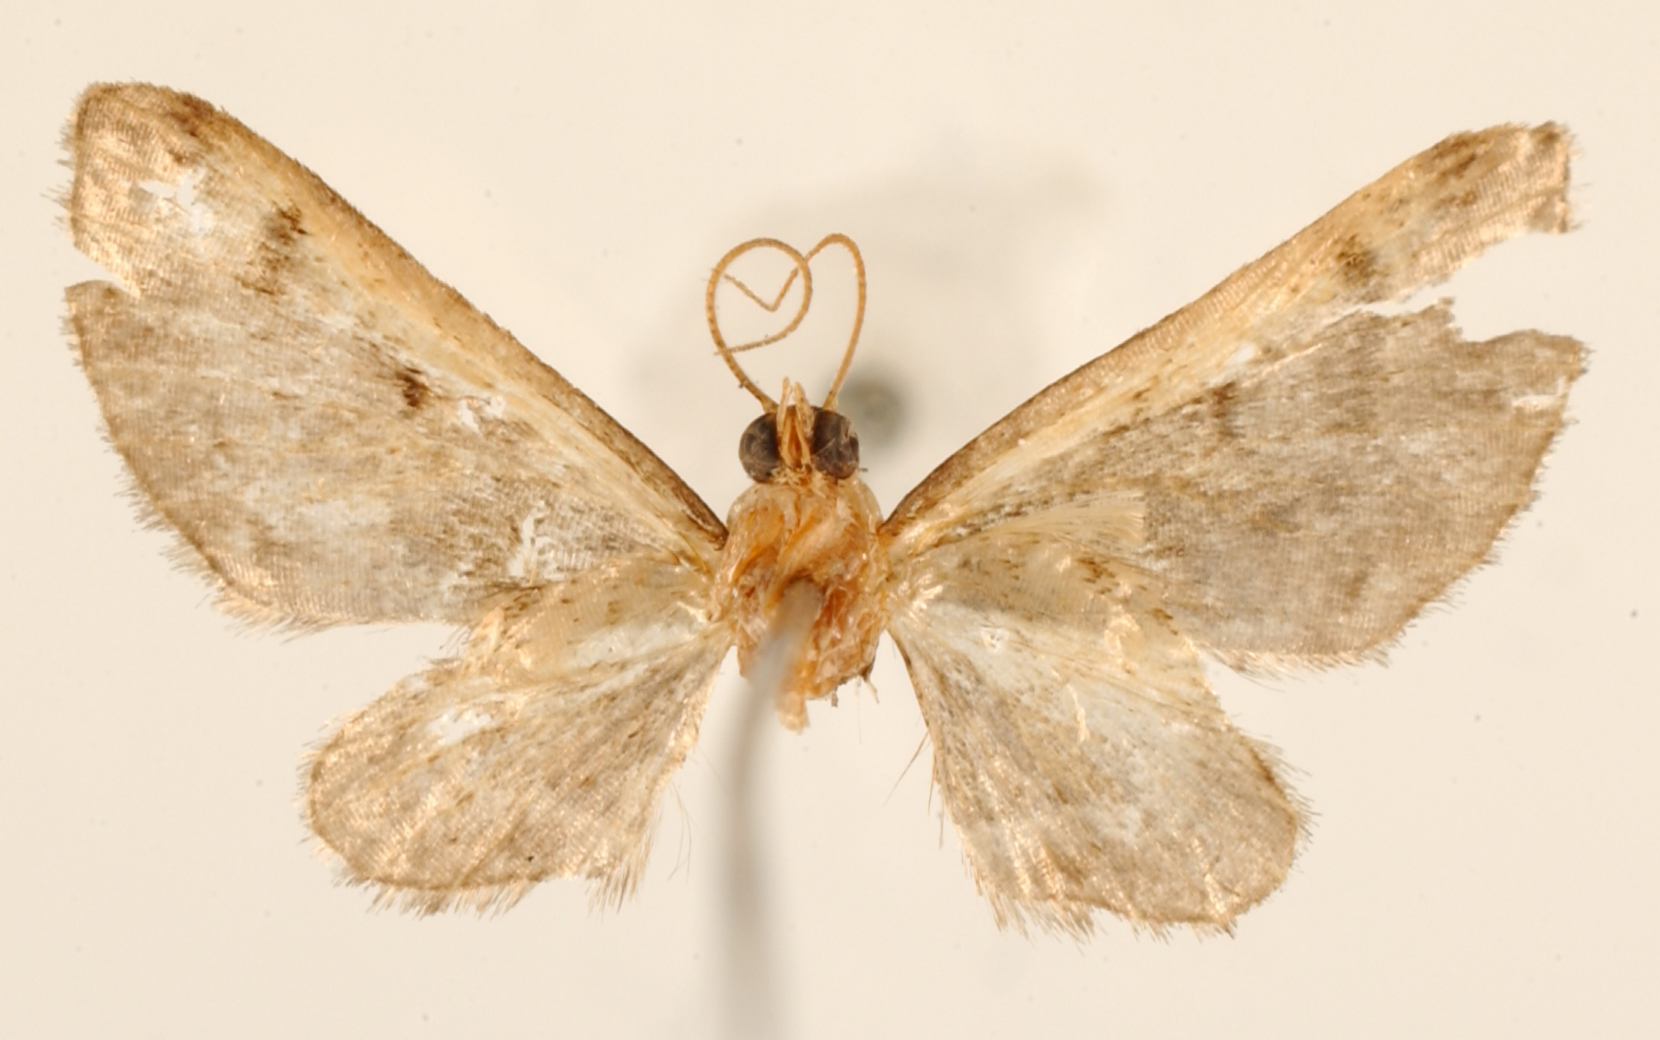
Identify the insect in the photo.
Sebastia pallidistriga
